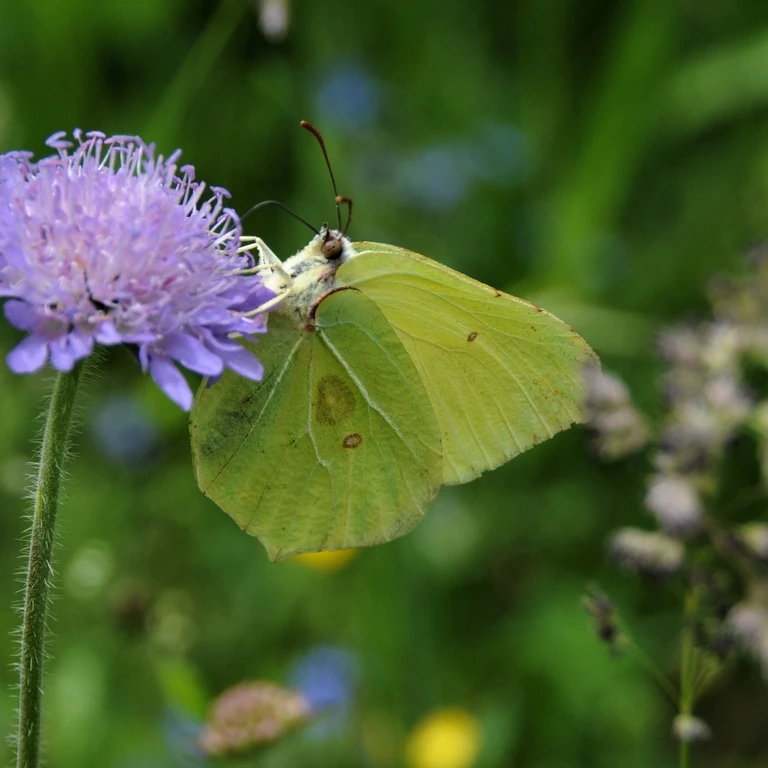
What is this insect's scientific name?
Gonepteryx rhamni
